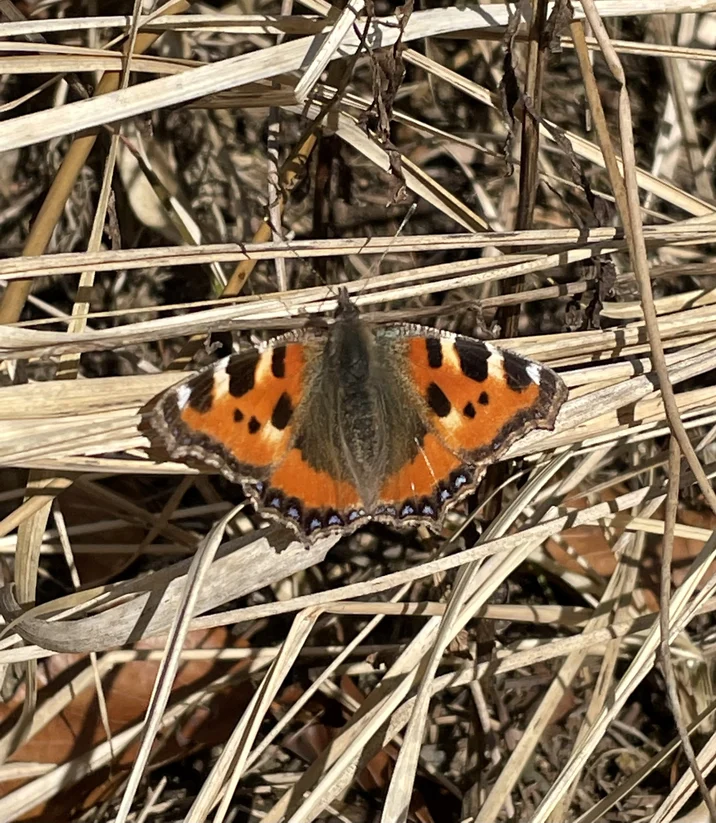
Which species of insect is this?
Aglais urticae
